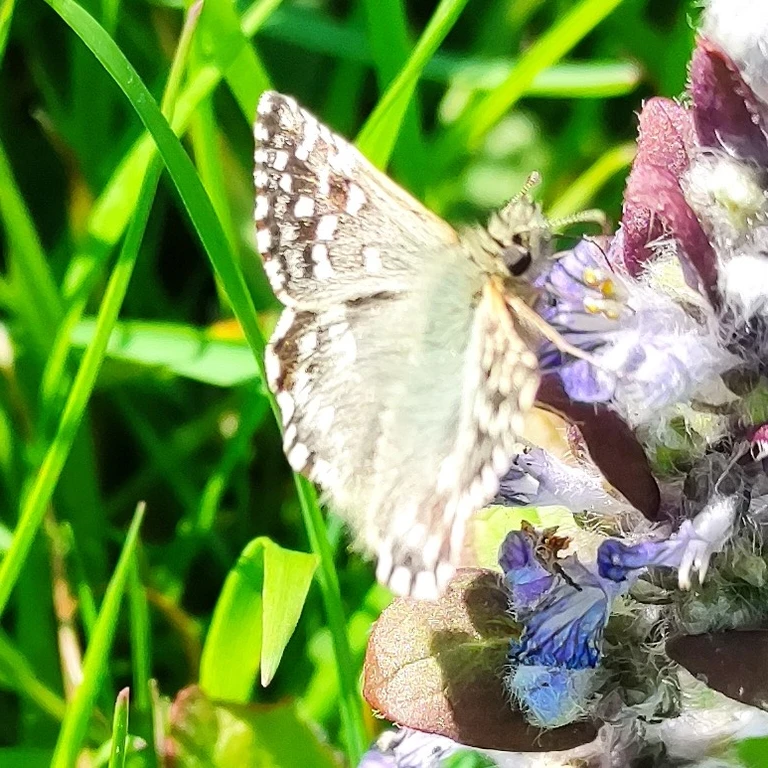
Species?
Pyrgus malvae
